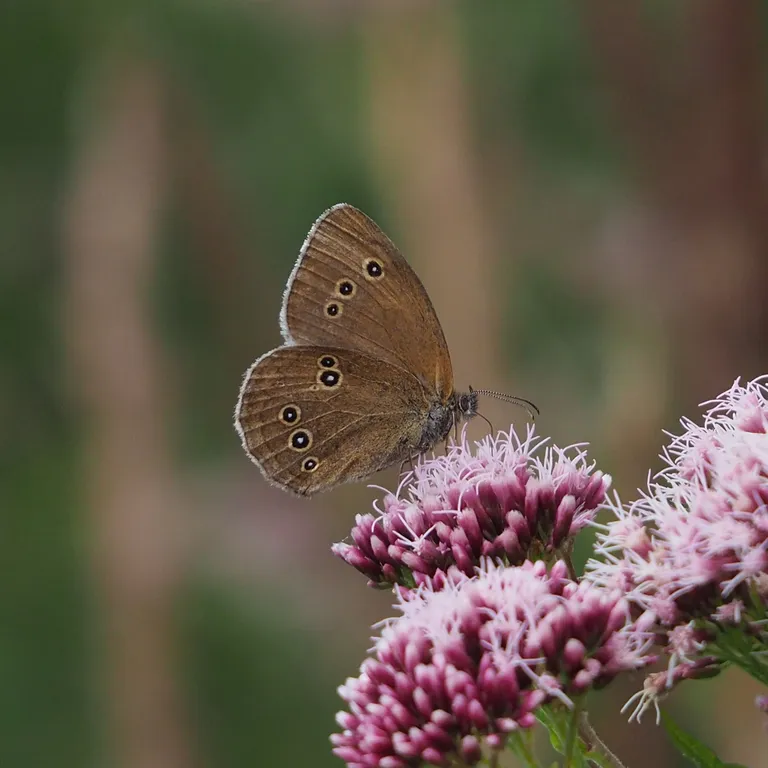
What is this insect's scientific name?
Aphantopus hyperantus
